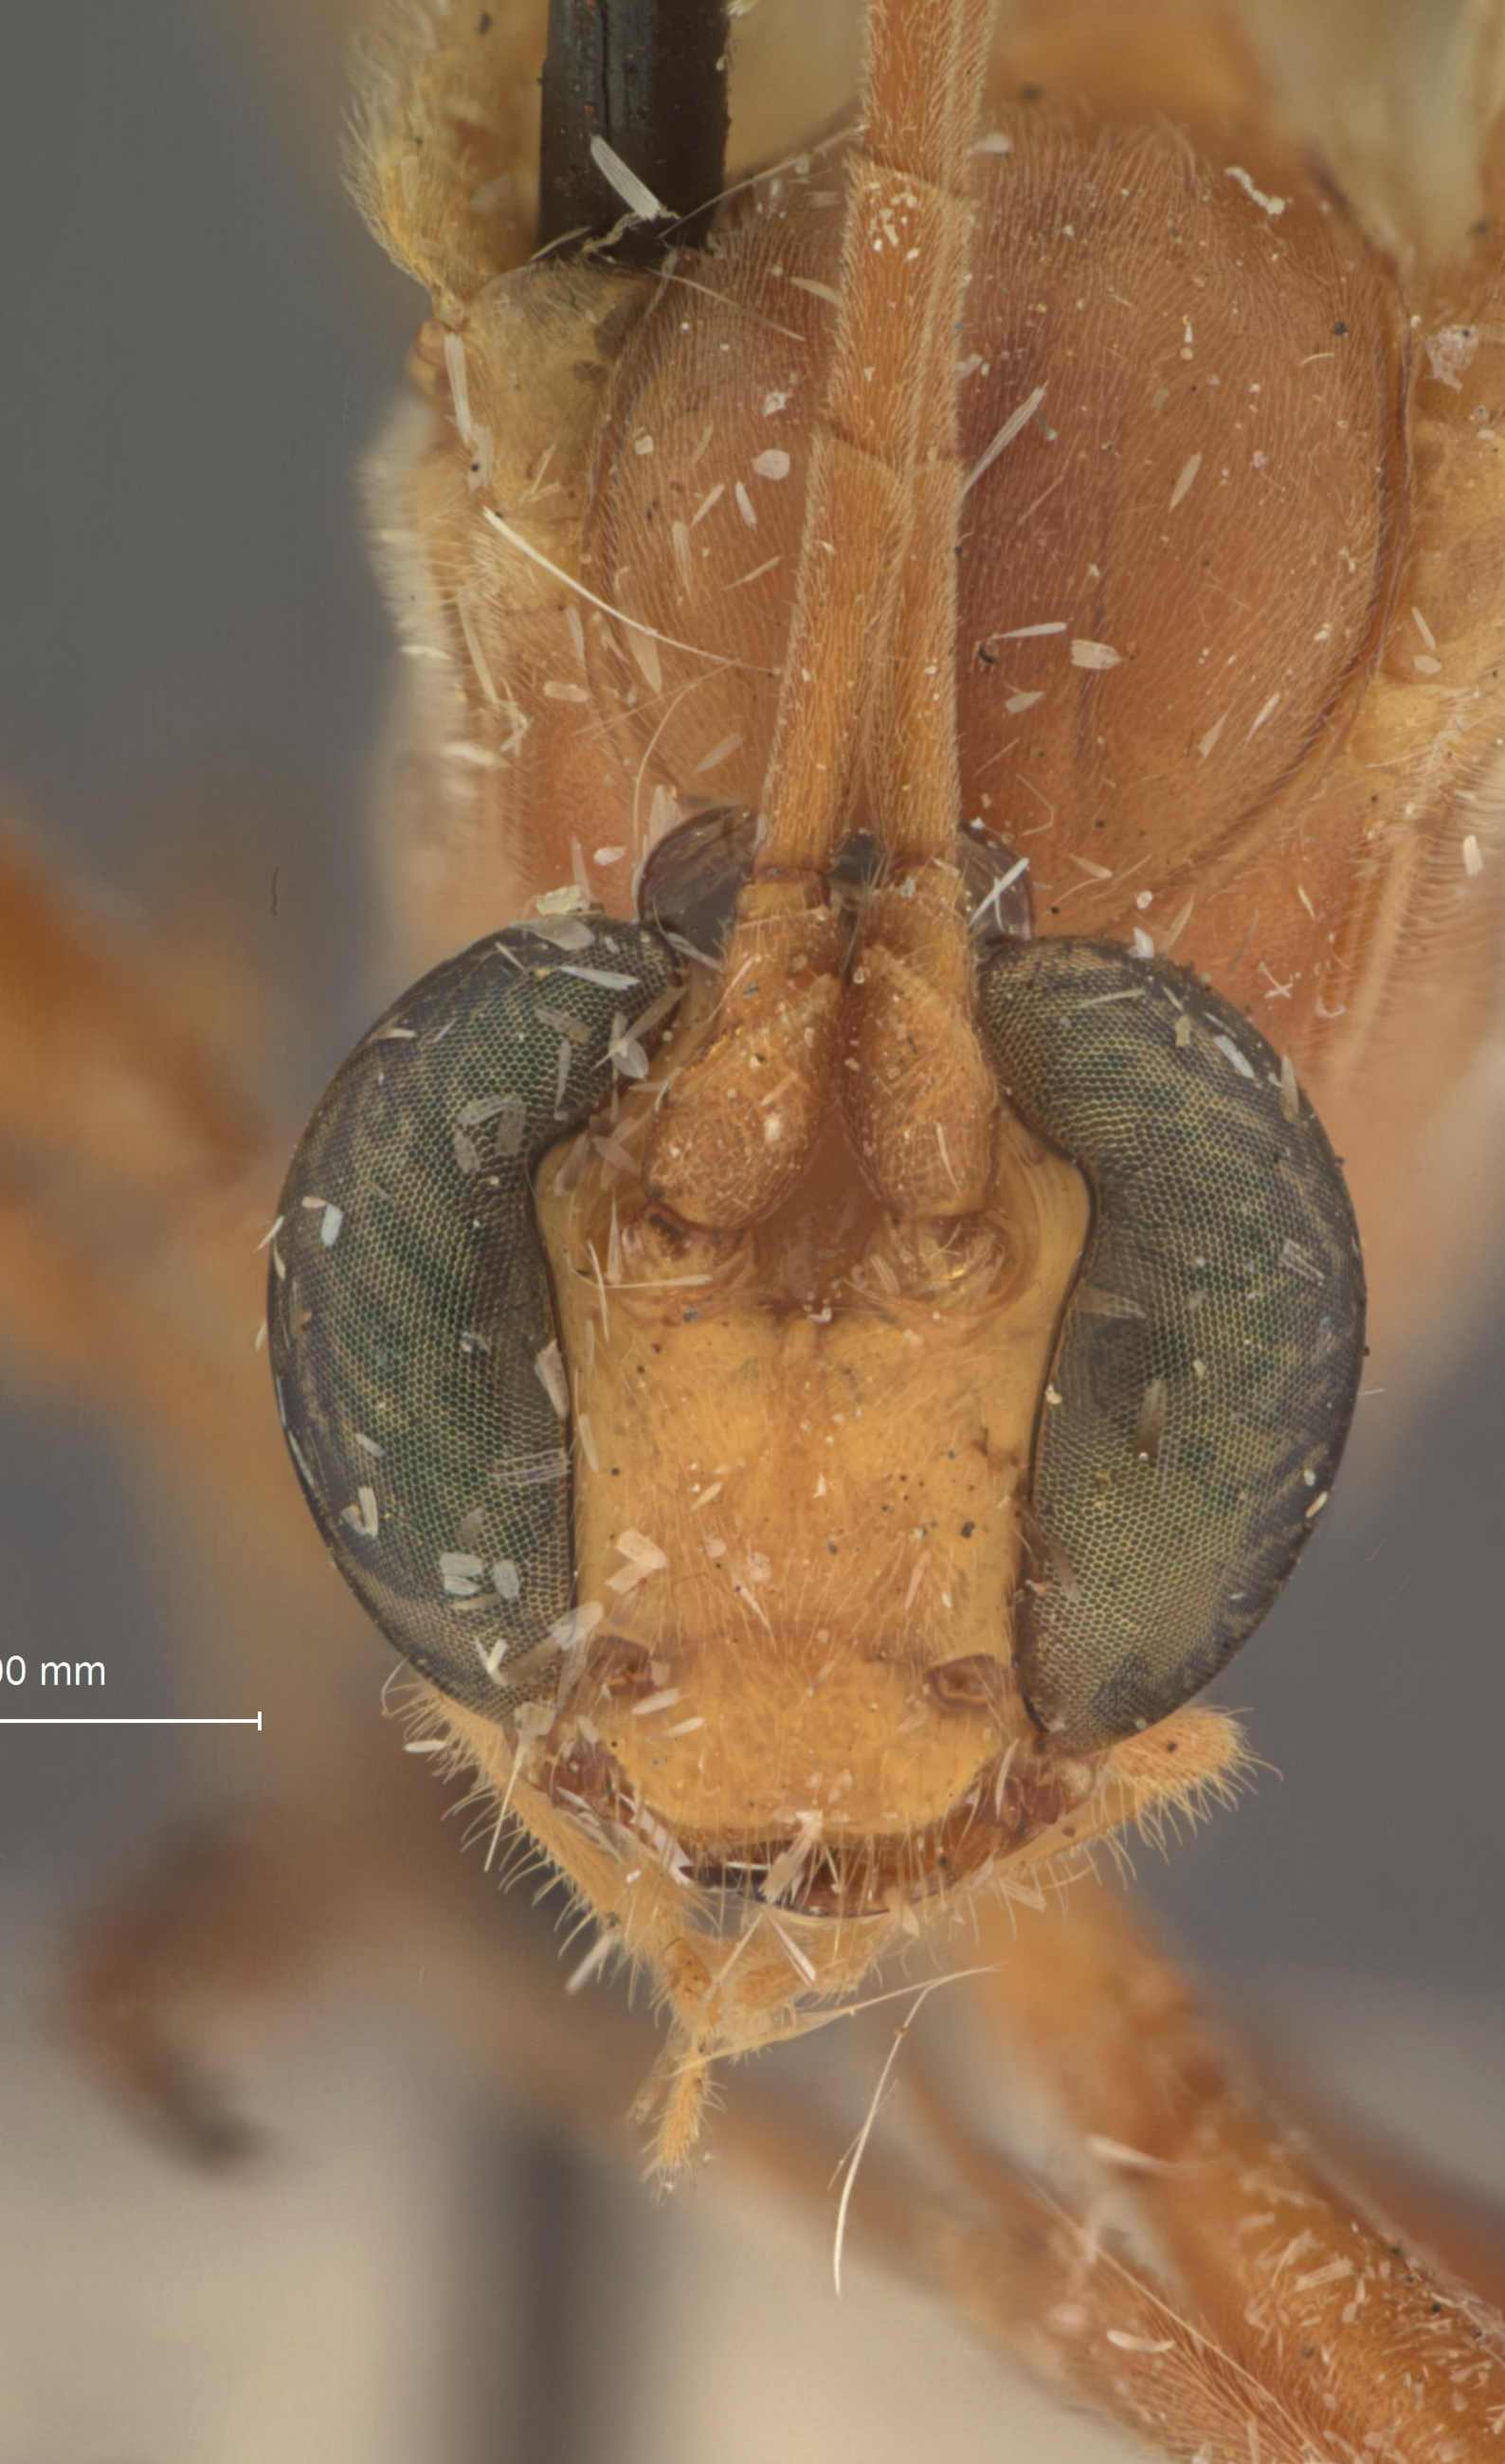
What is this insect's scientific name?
Paniscus geminatus
